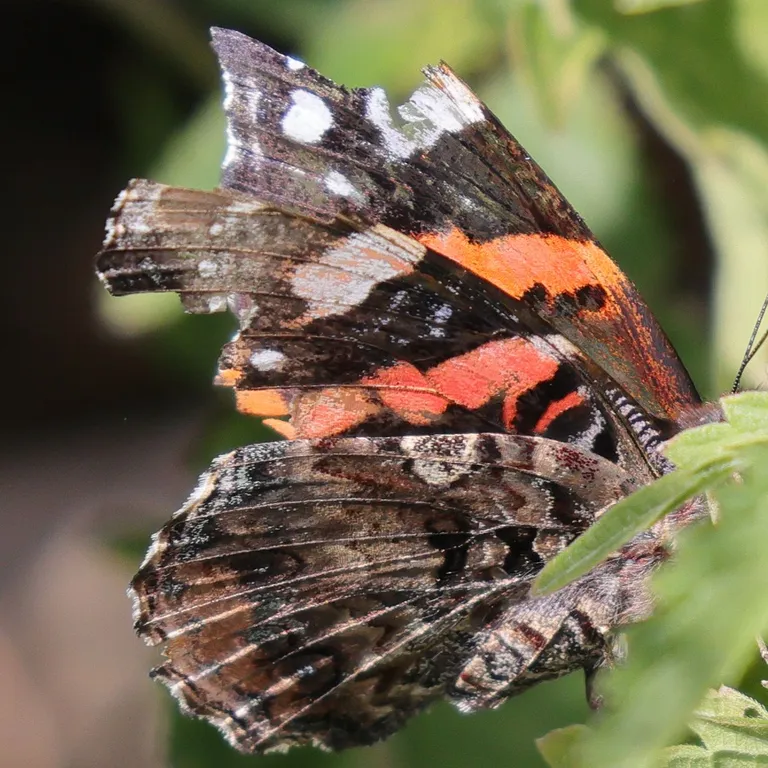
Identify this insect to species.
Vanessa atalanta
